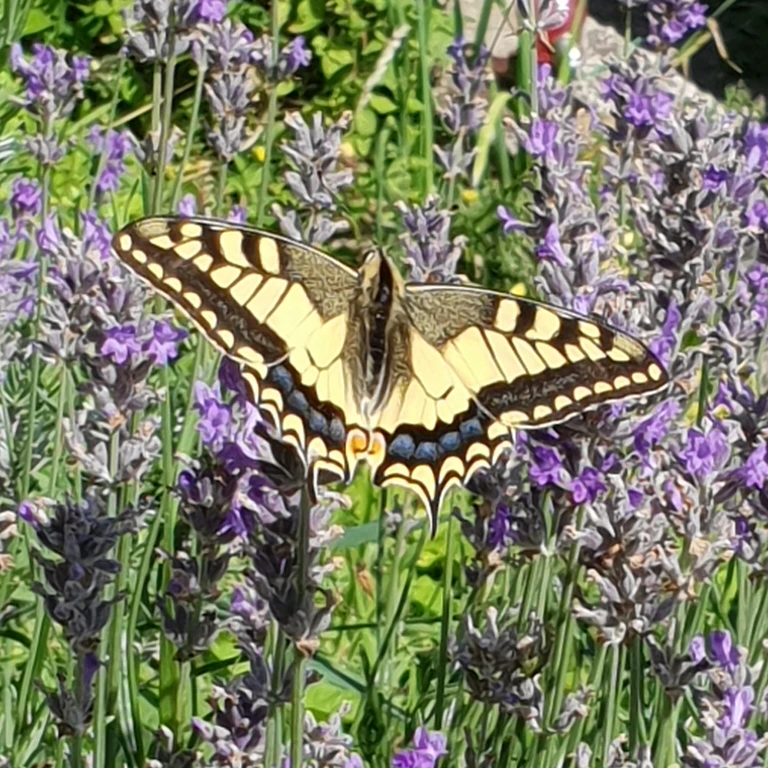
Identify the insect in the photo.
Papilio machaon
